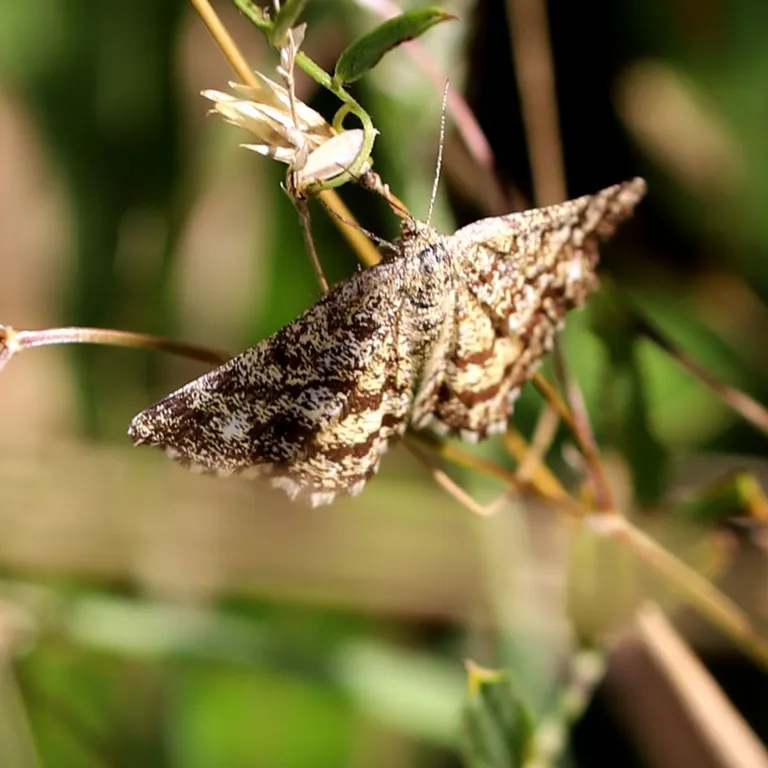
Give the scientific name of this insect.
Ematurga atomaria
